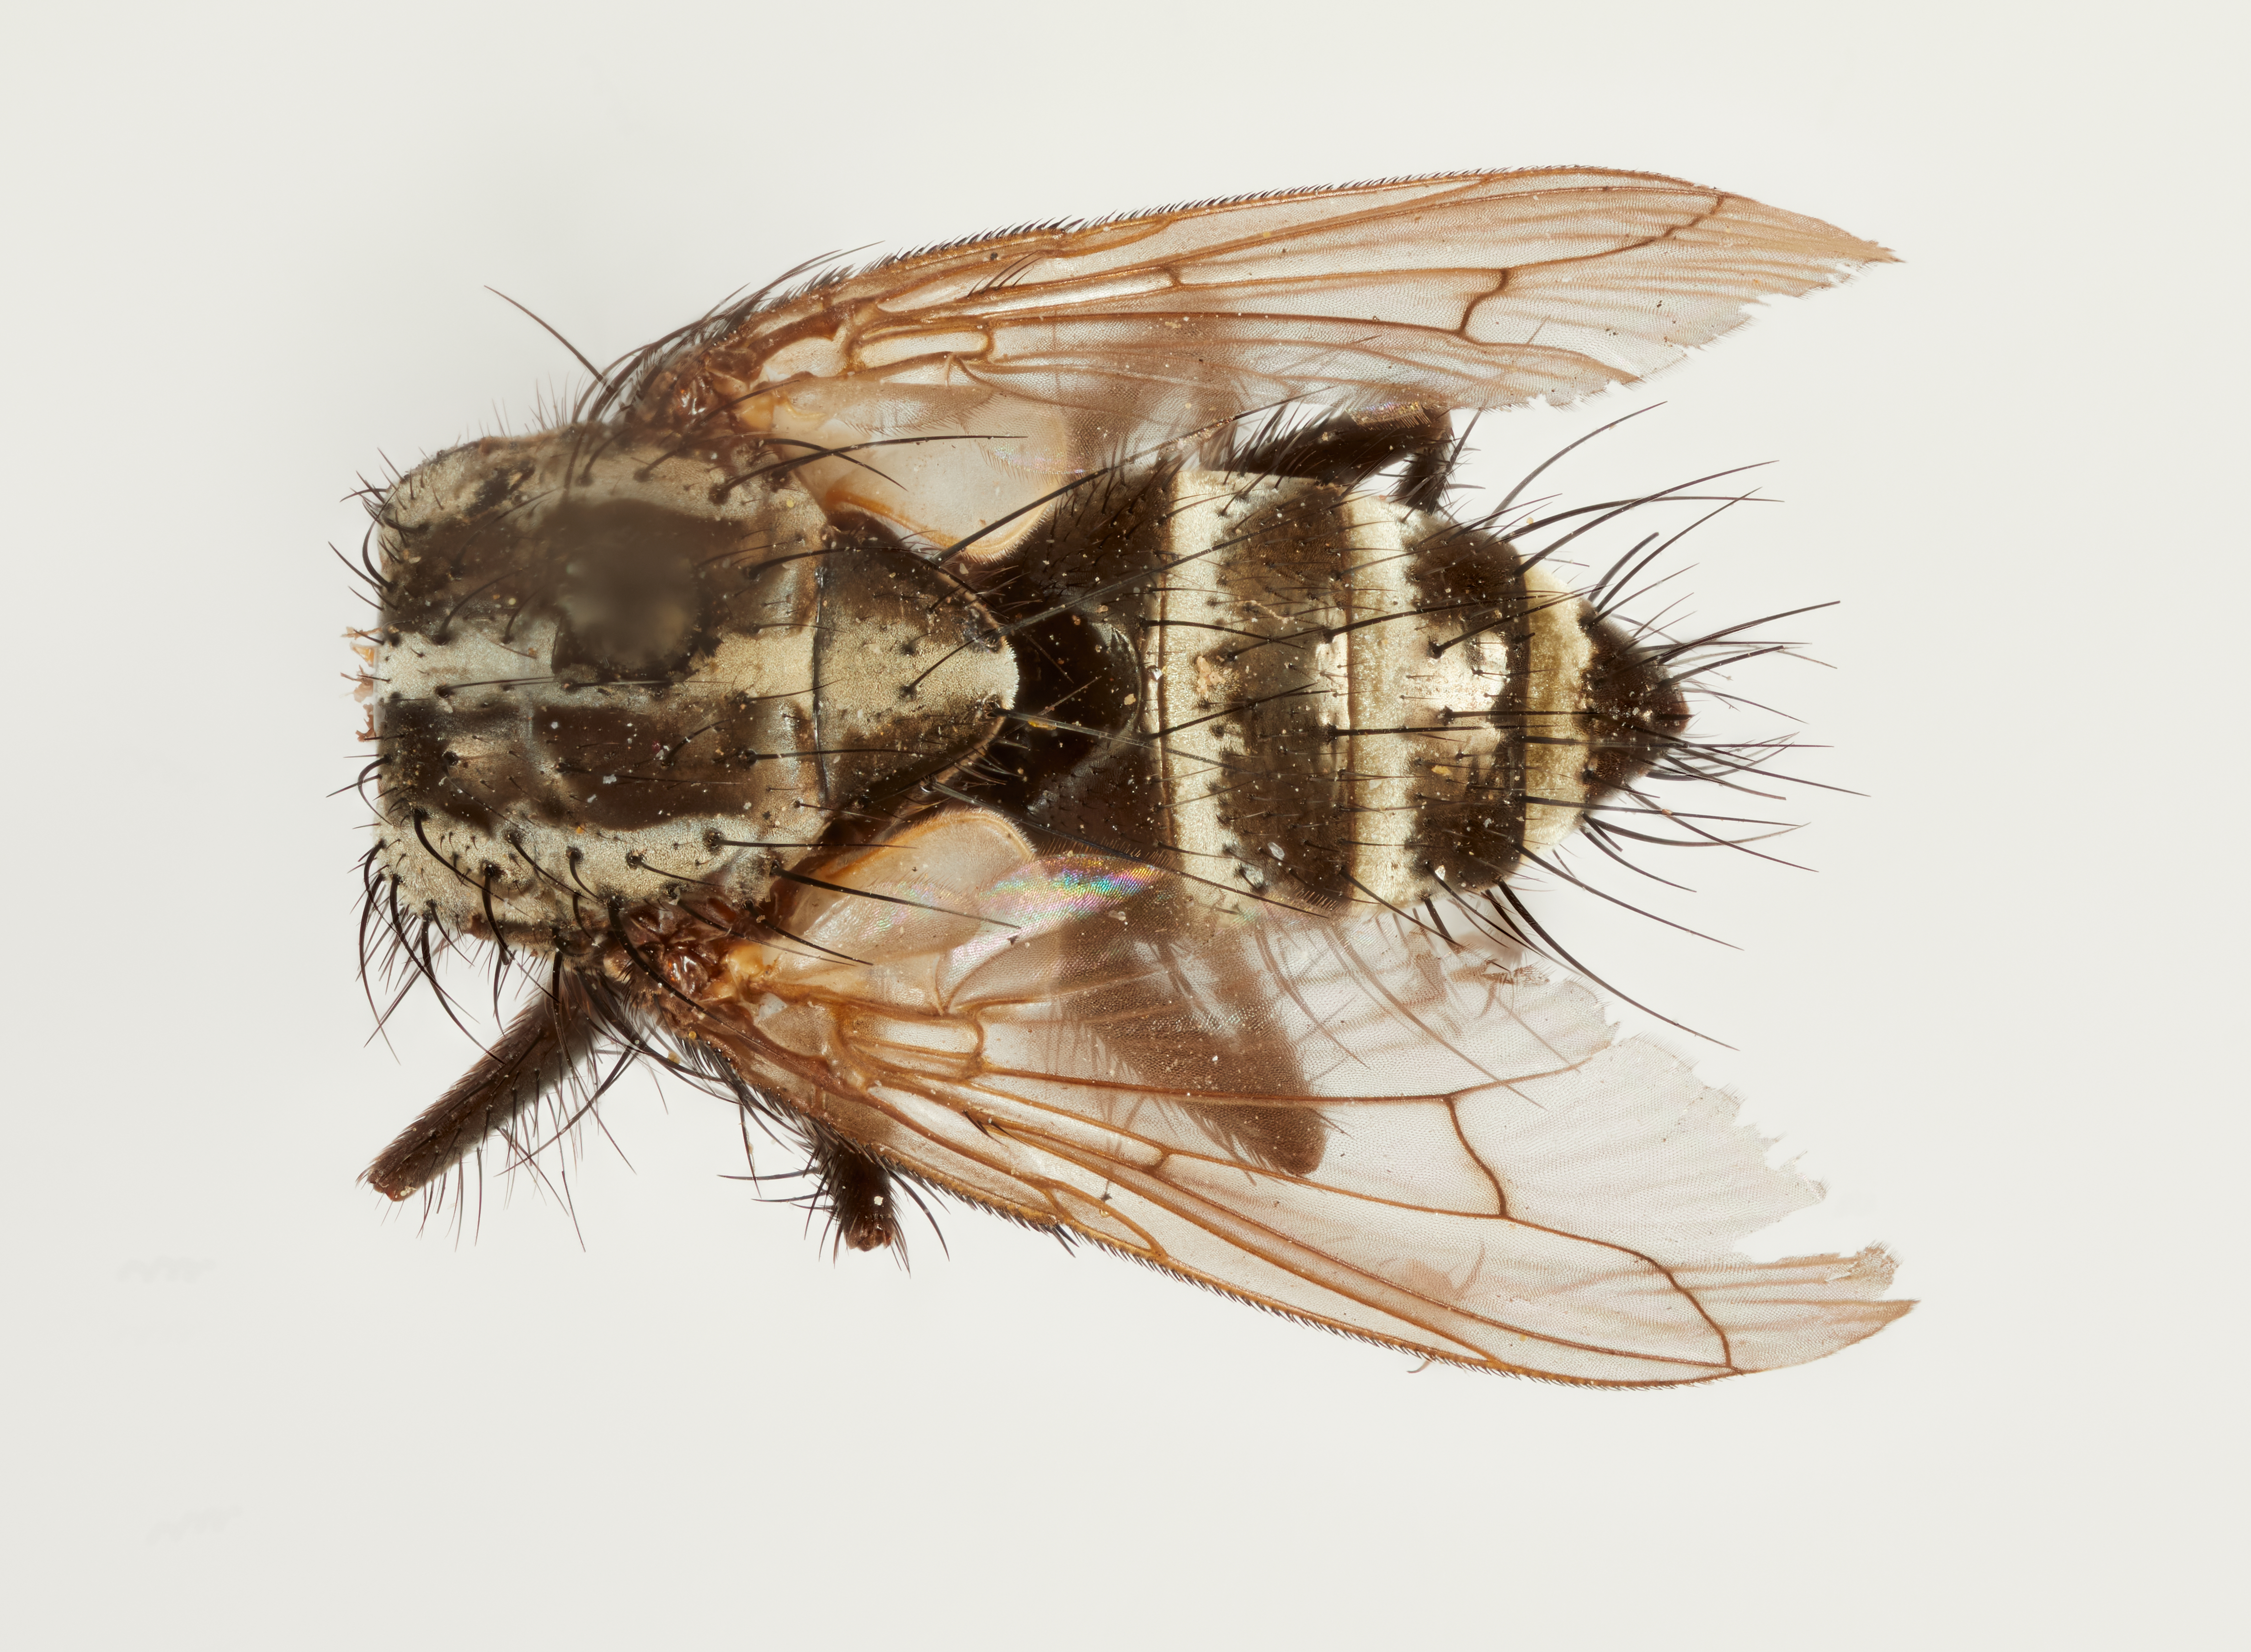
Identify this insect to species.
Incamyia striata
